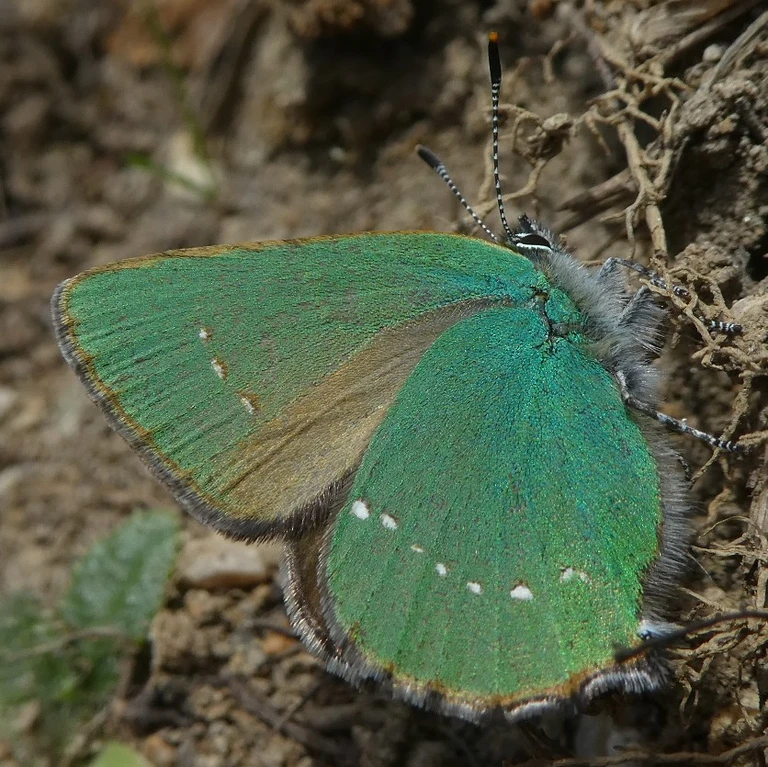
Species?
Callophrys rubi
